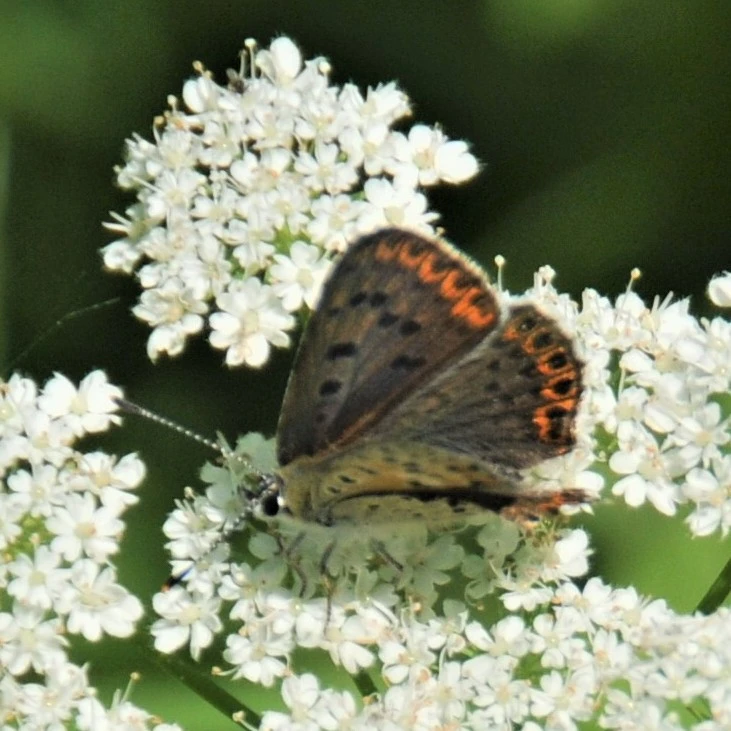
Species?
Lycaena tityrus (also Loweia tityrus)
